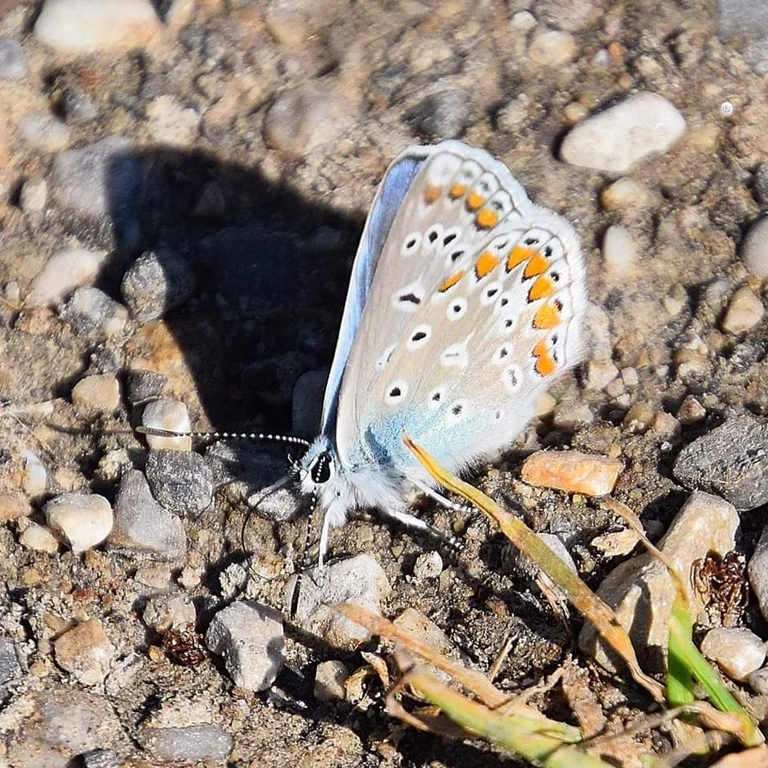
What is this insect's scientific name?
Polyommatus icarus
